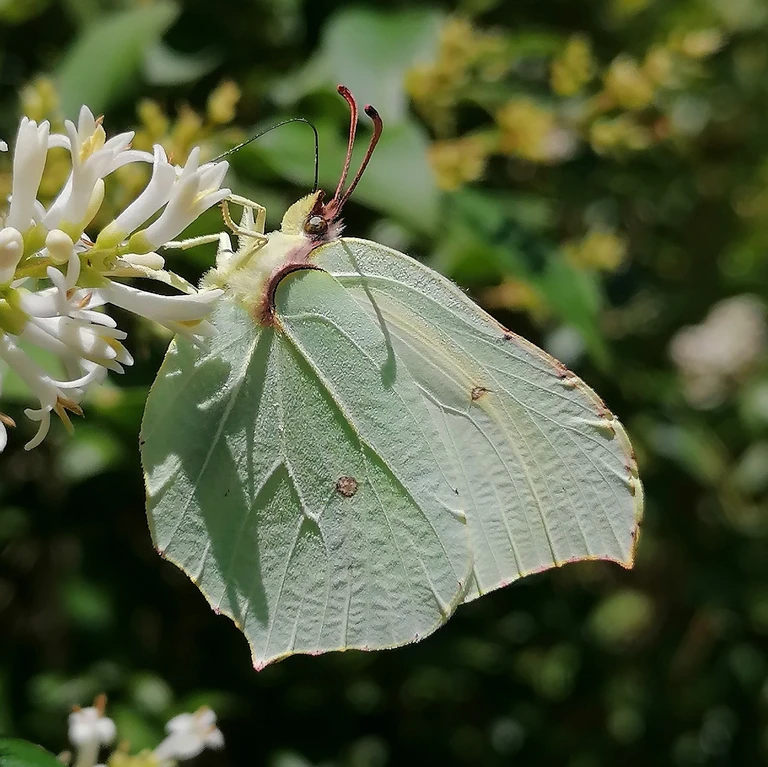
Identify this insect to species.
Gonepteryx rhamni
